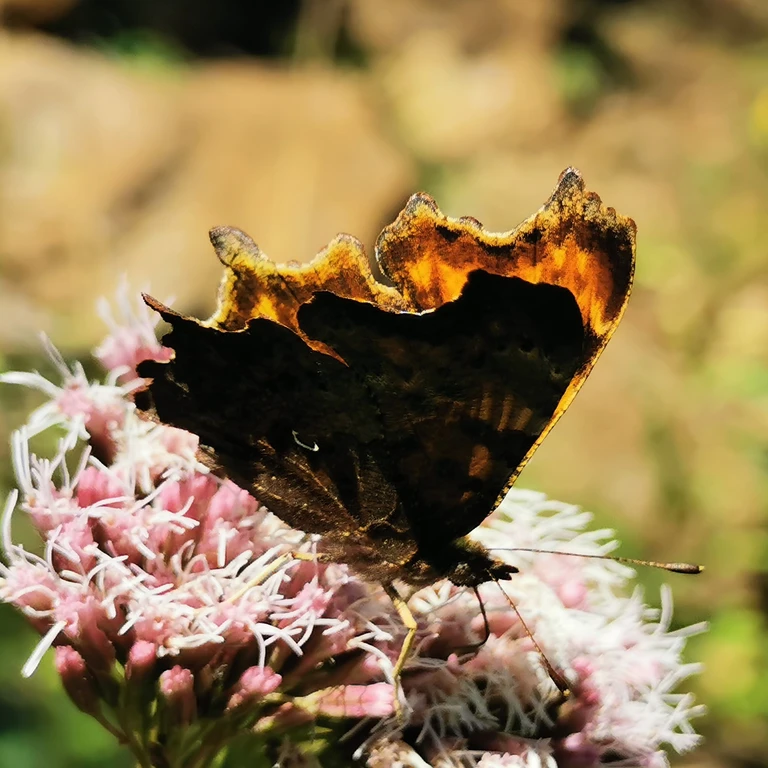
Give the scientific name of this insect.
Polygonia c-album
